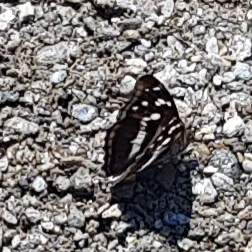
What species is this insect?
Apatura iris
